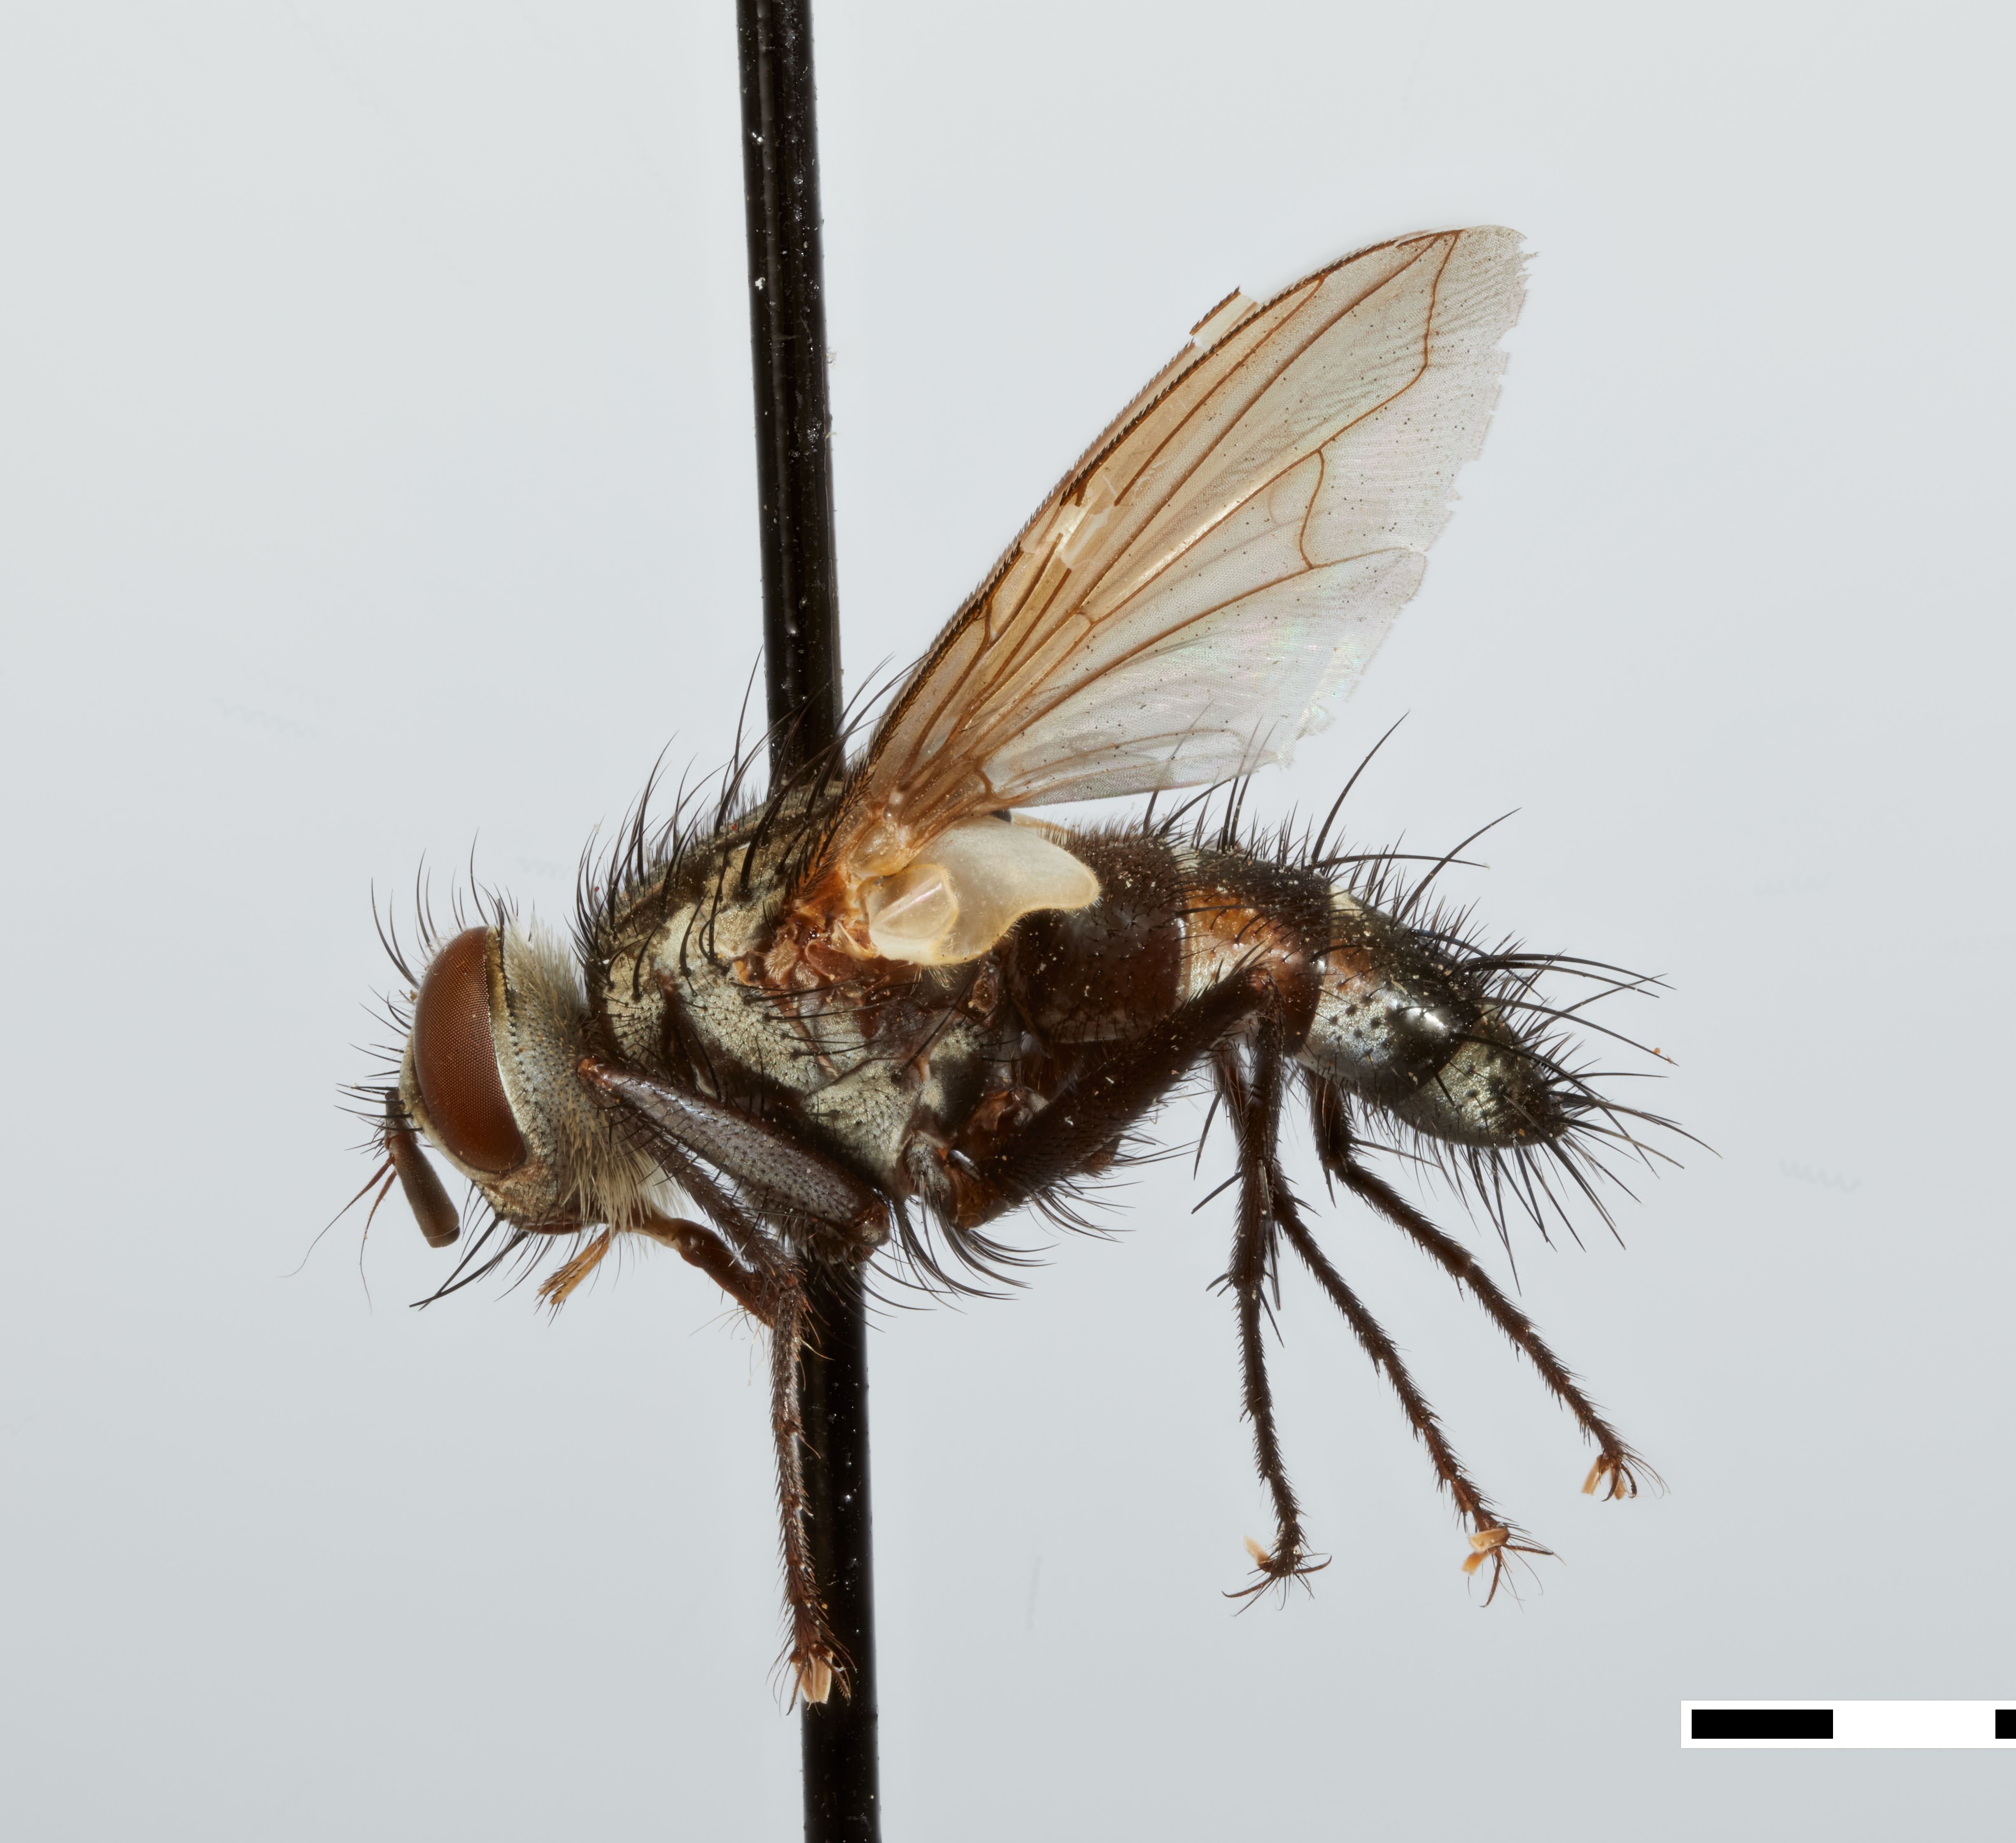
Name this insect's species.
Tinalydella tinensis
